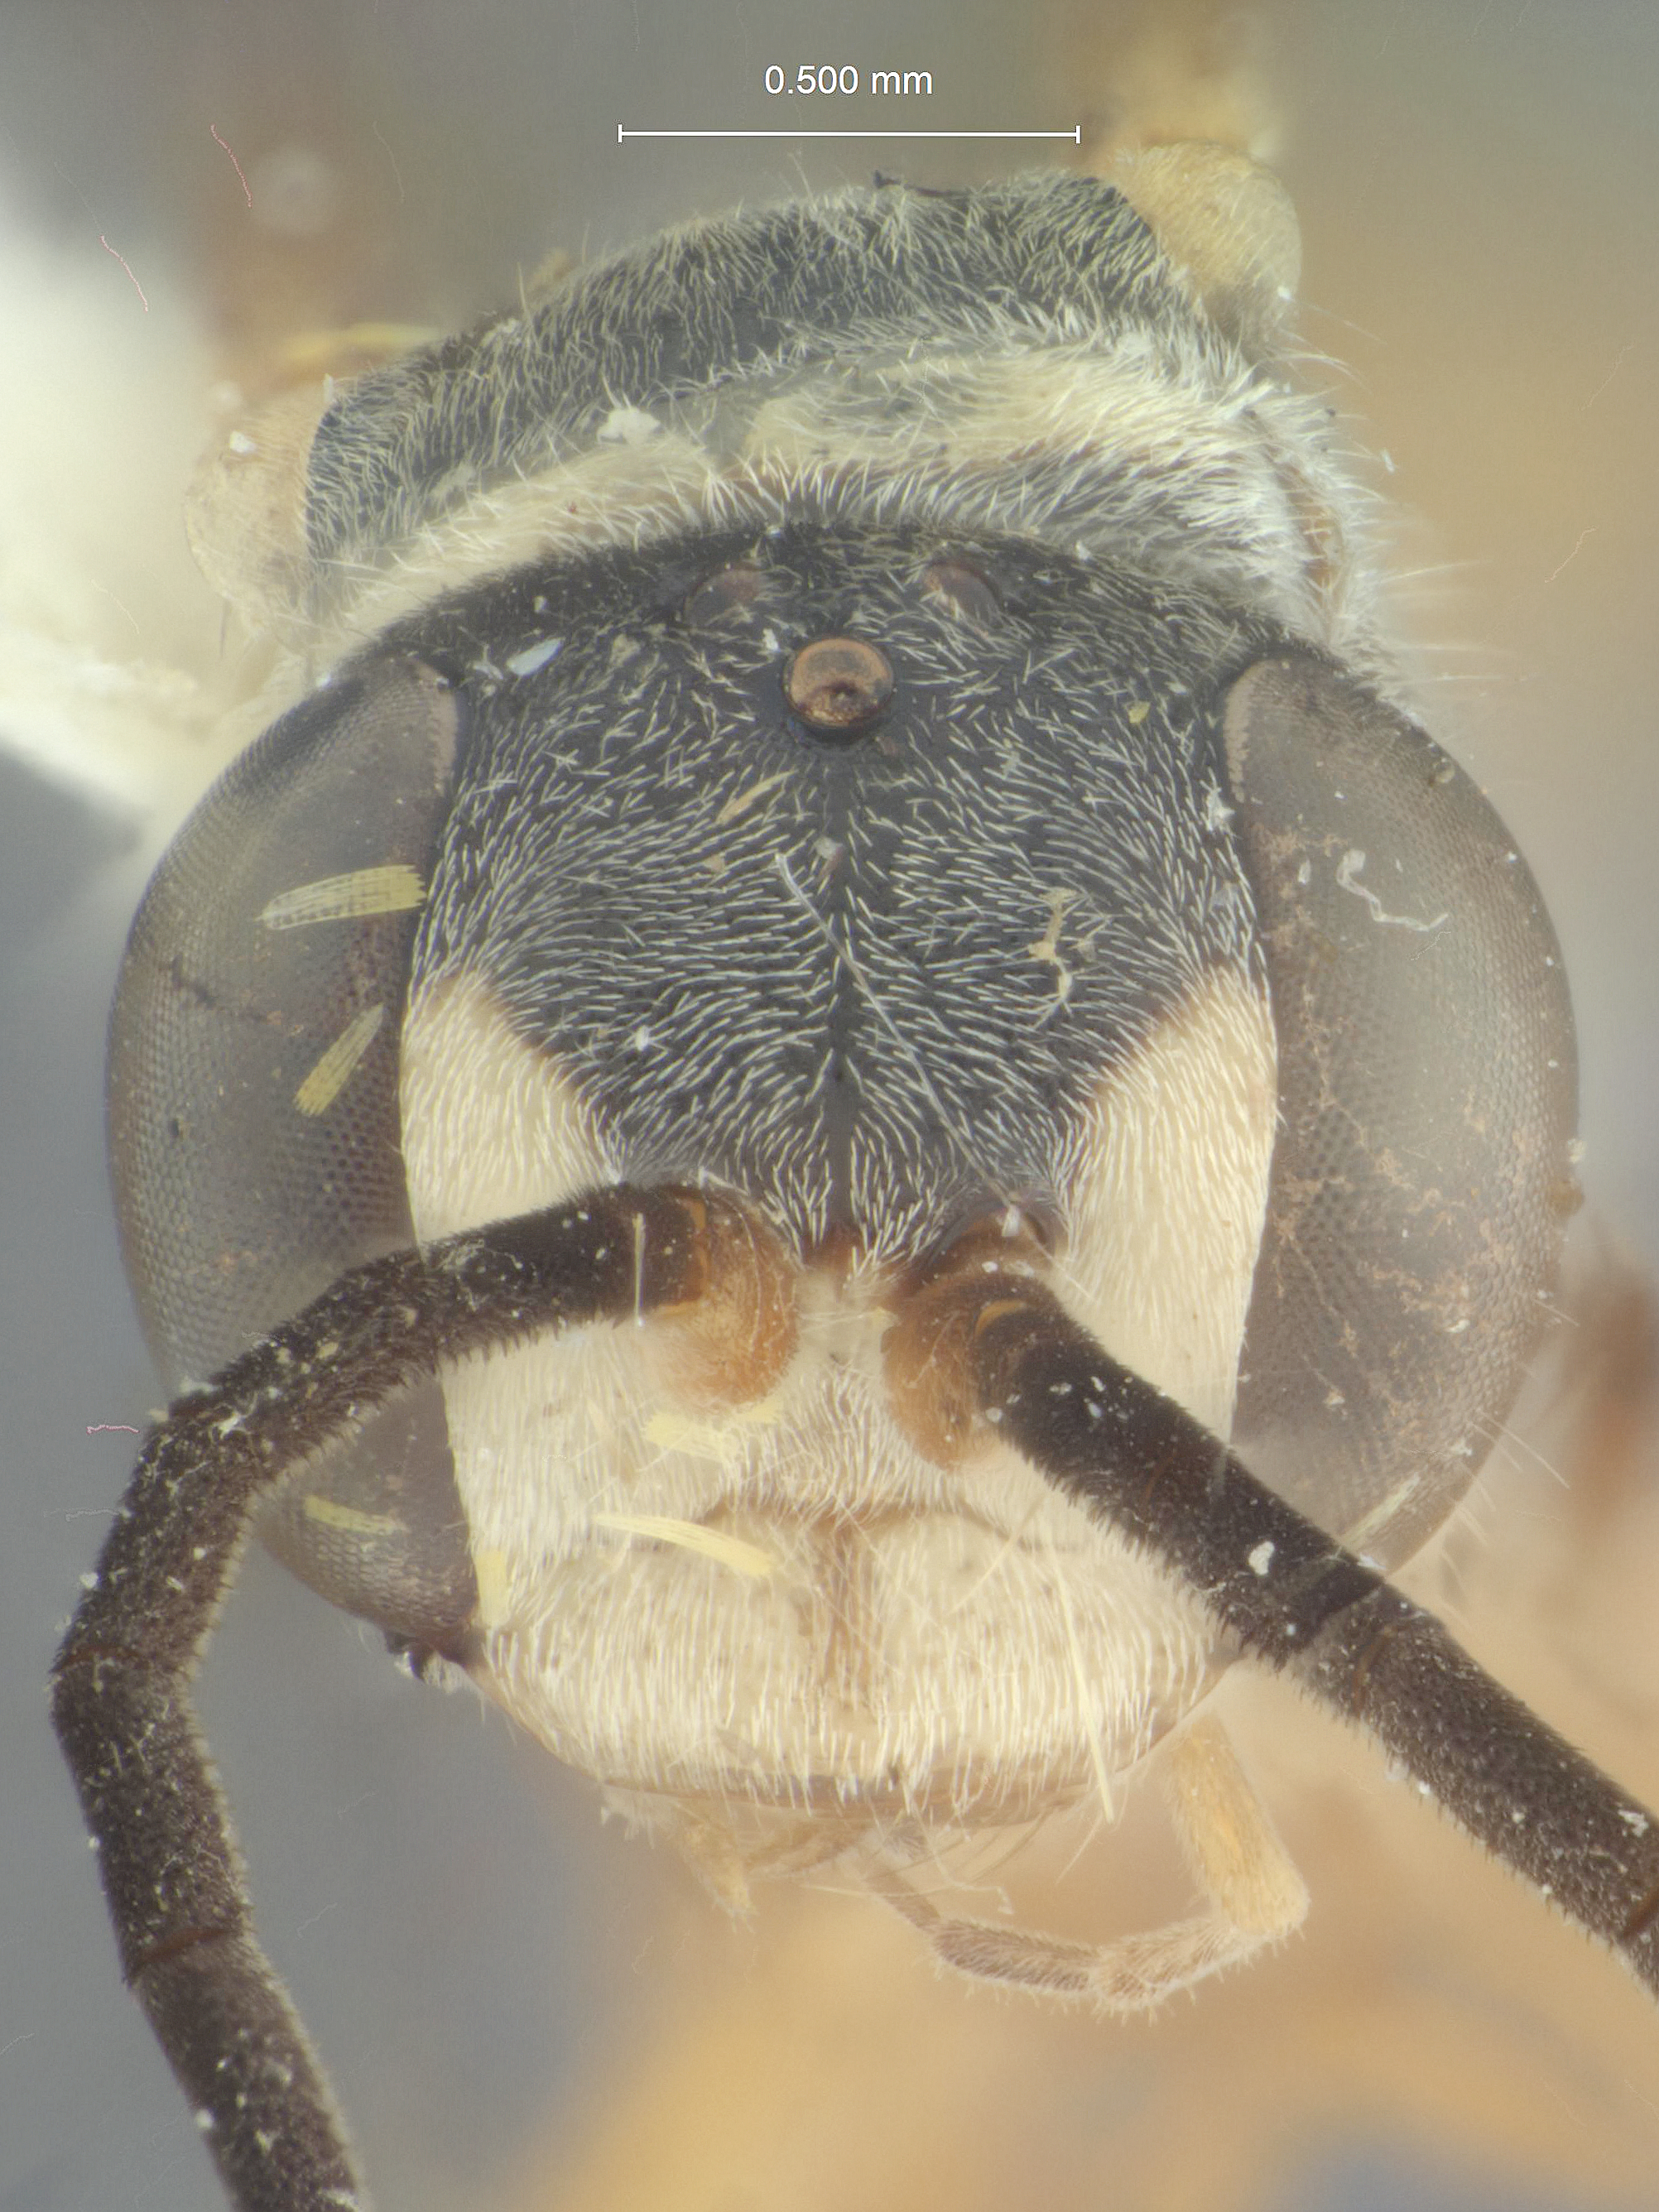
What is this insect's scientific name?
Auplopus semirufus
